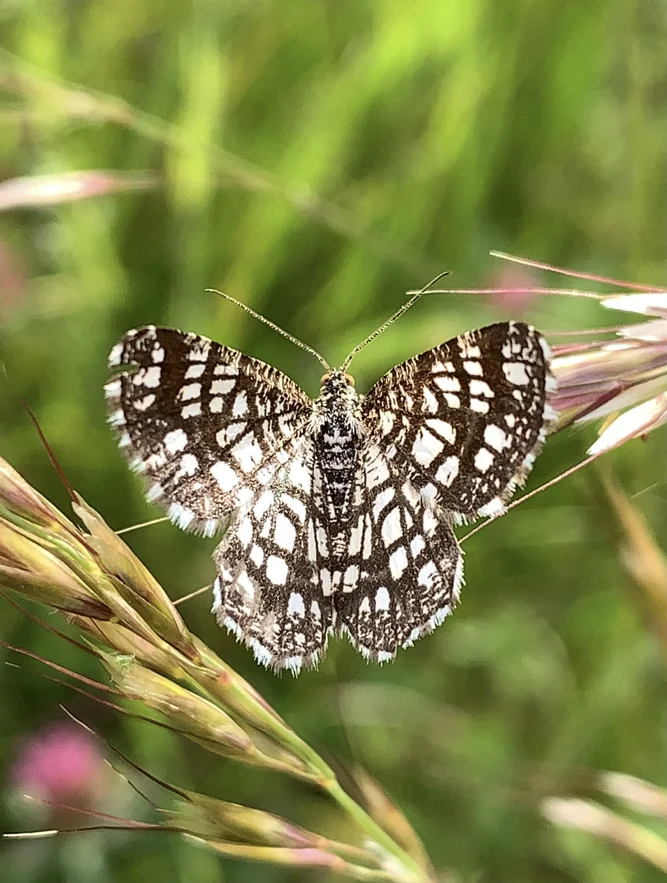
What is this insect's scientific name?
Chiasmia clathrata
